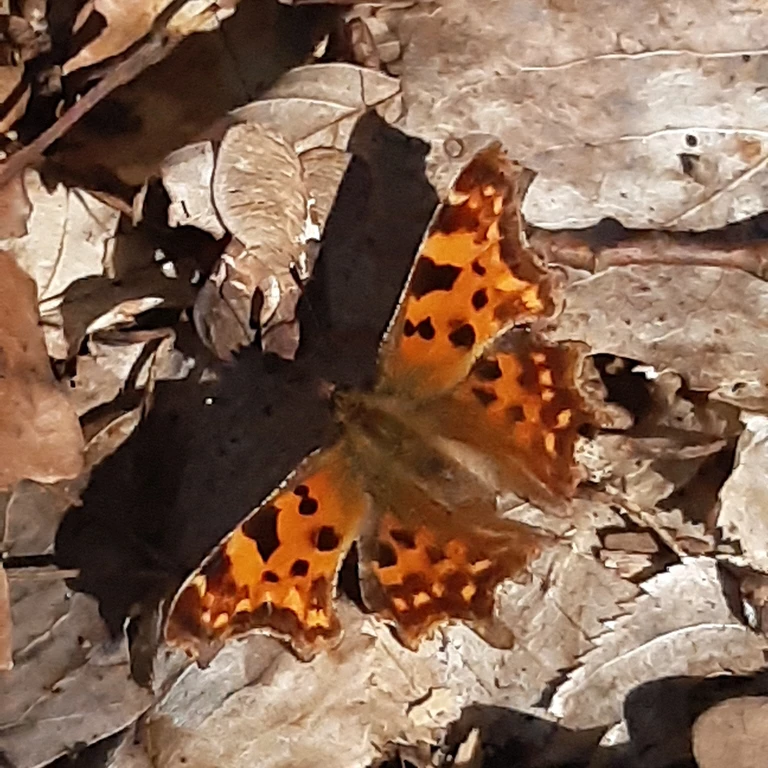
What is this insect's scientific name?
Polygonia c-album
